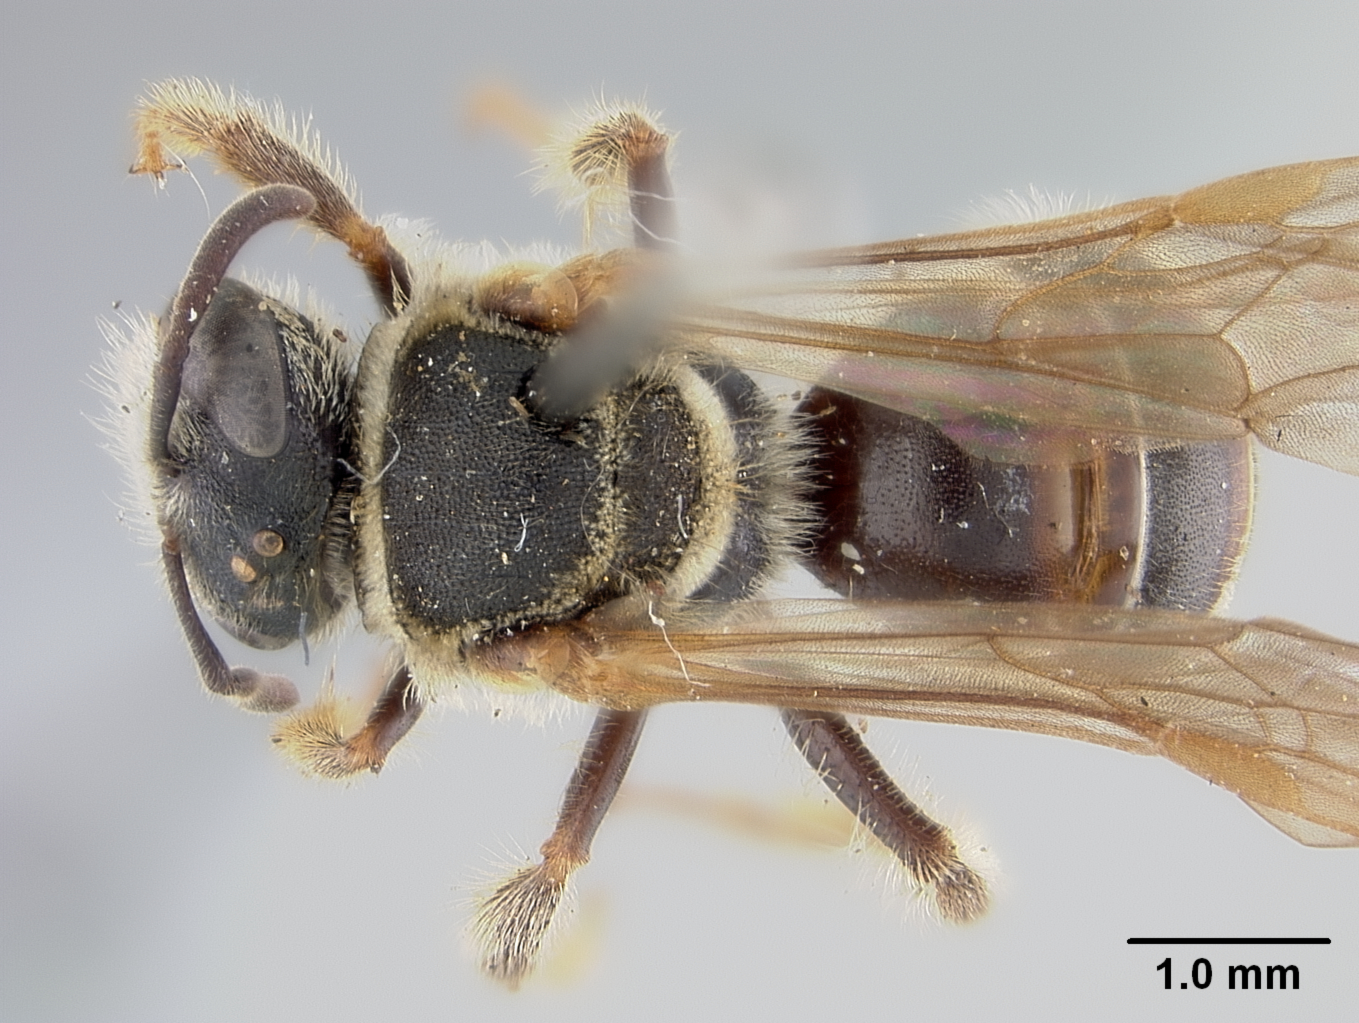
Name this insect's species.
Nomia palavanica
